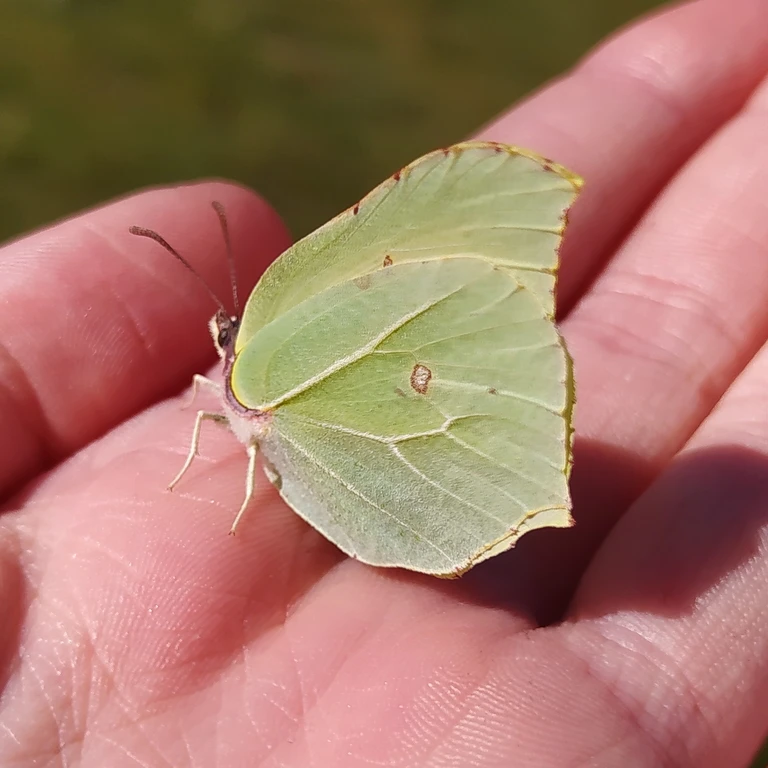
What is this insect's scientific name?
Gonepteryx rhamni
